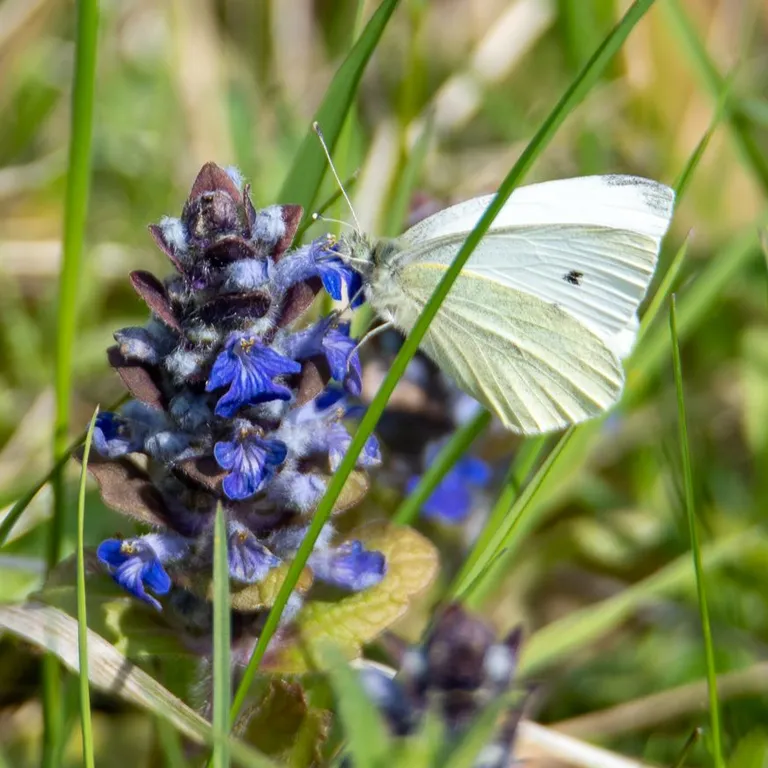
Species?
Pieris rapae
